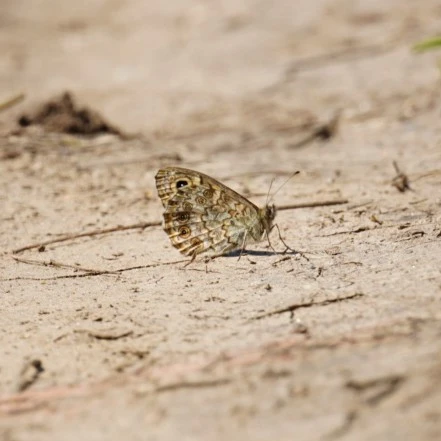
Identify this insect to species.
Lasiommata megera (also Pararge megera)
